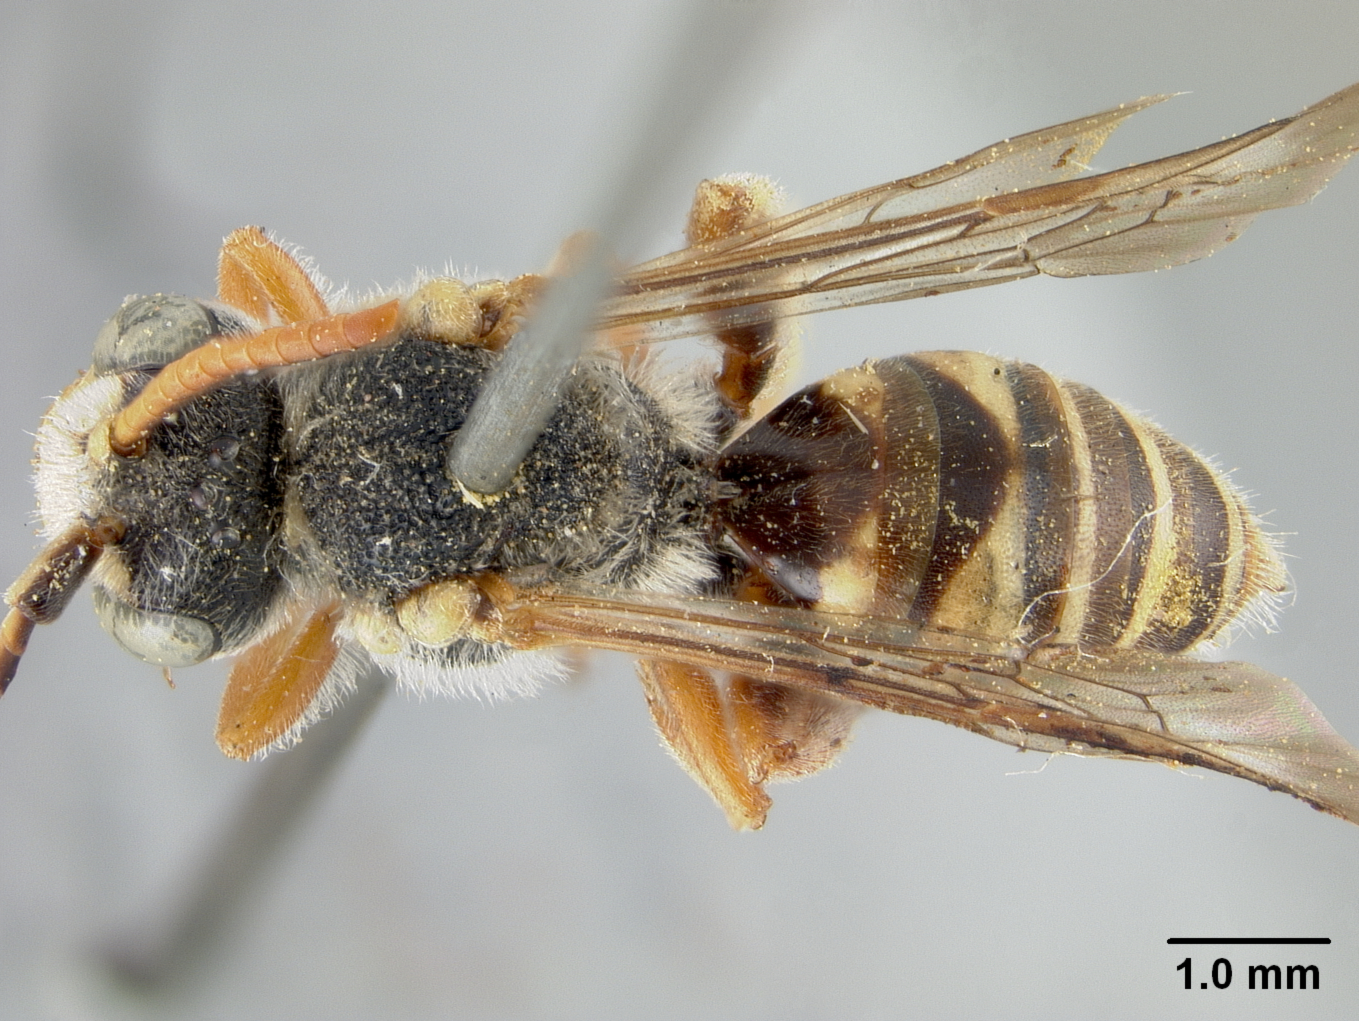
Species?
Nomada semiscita
